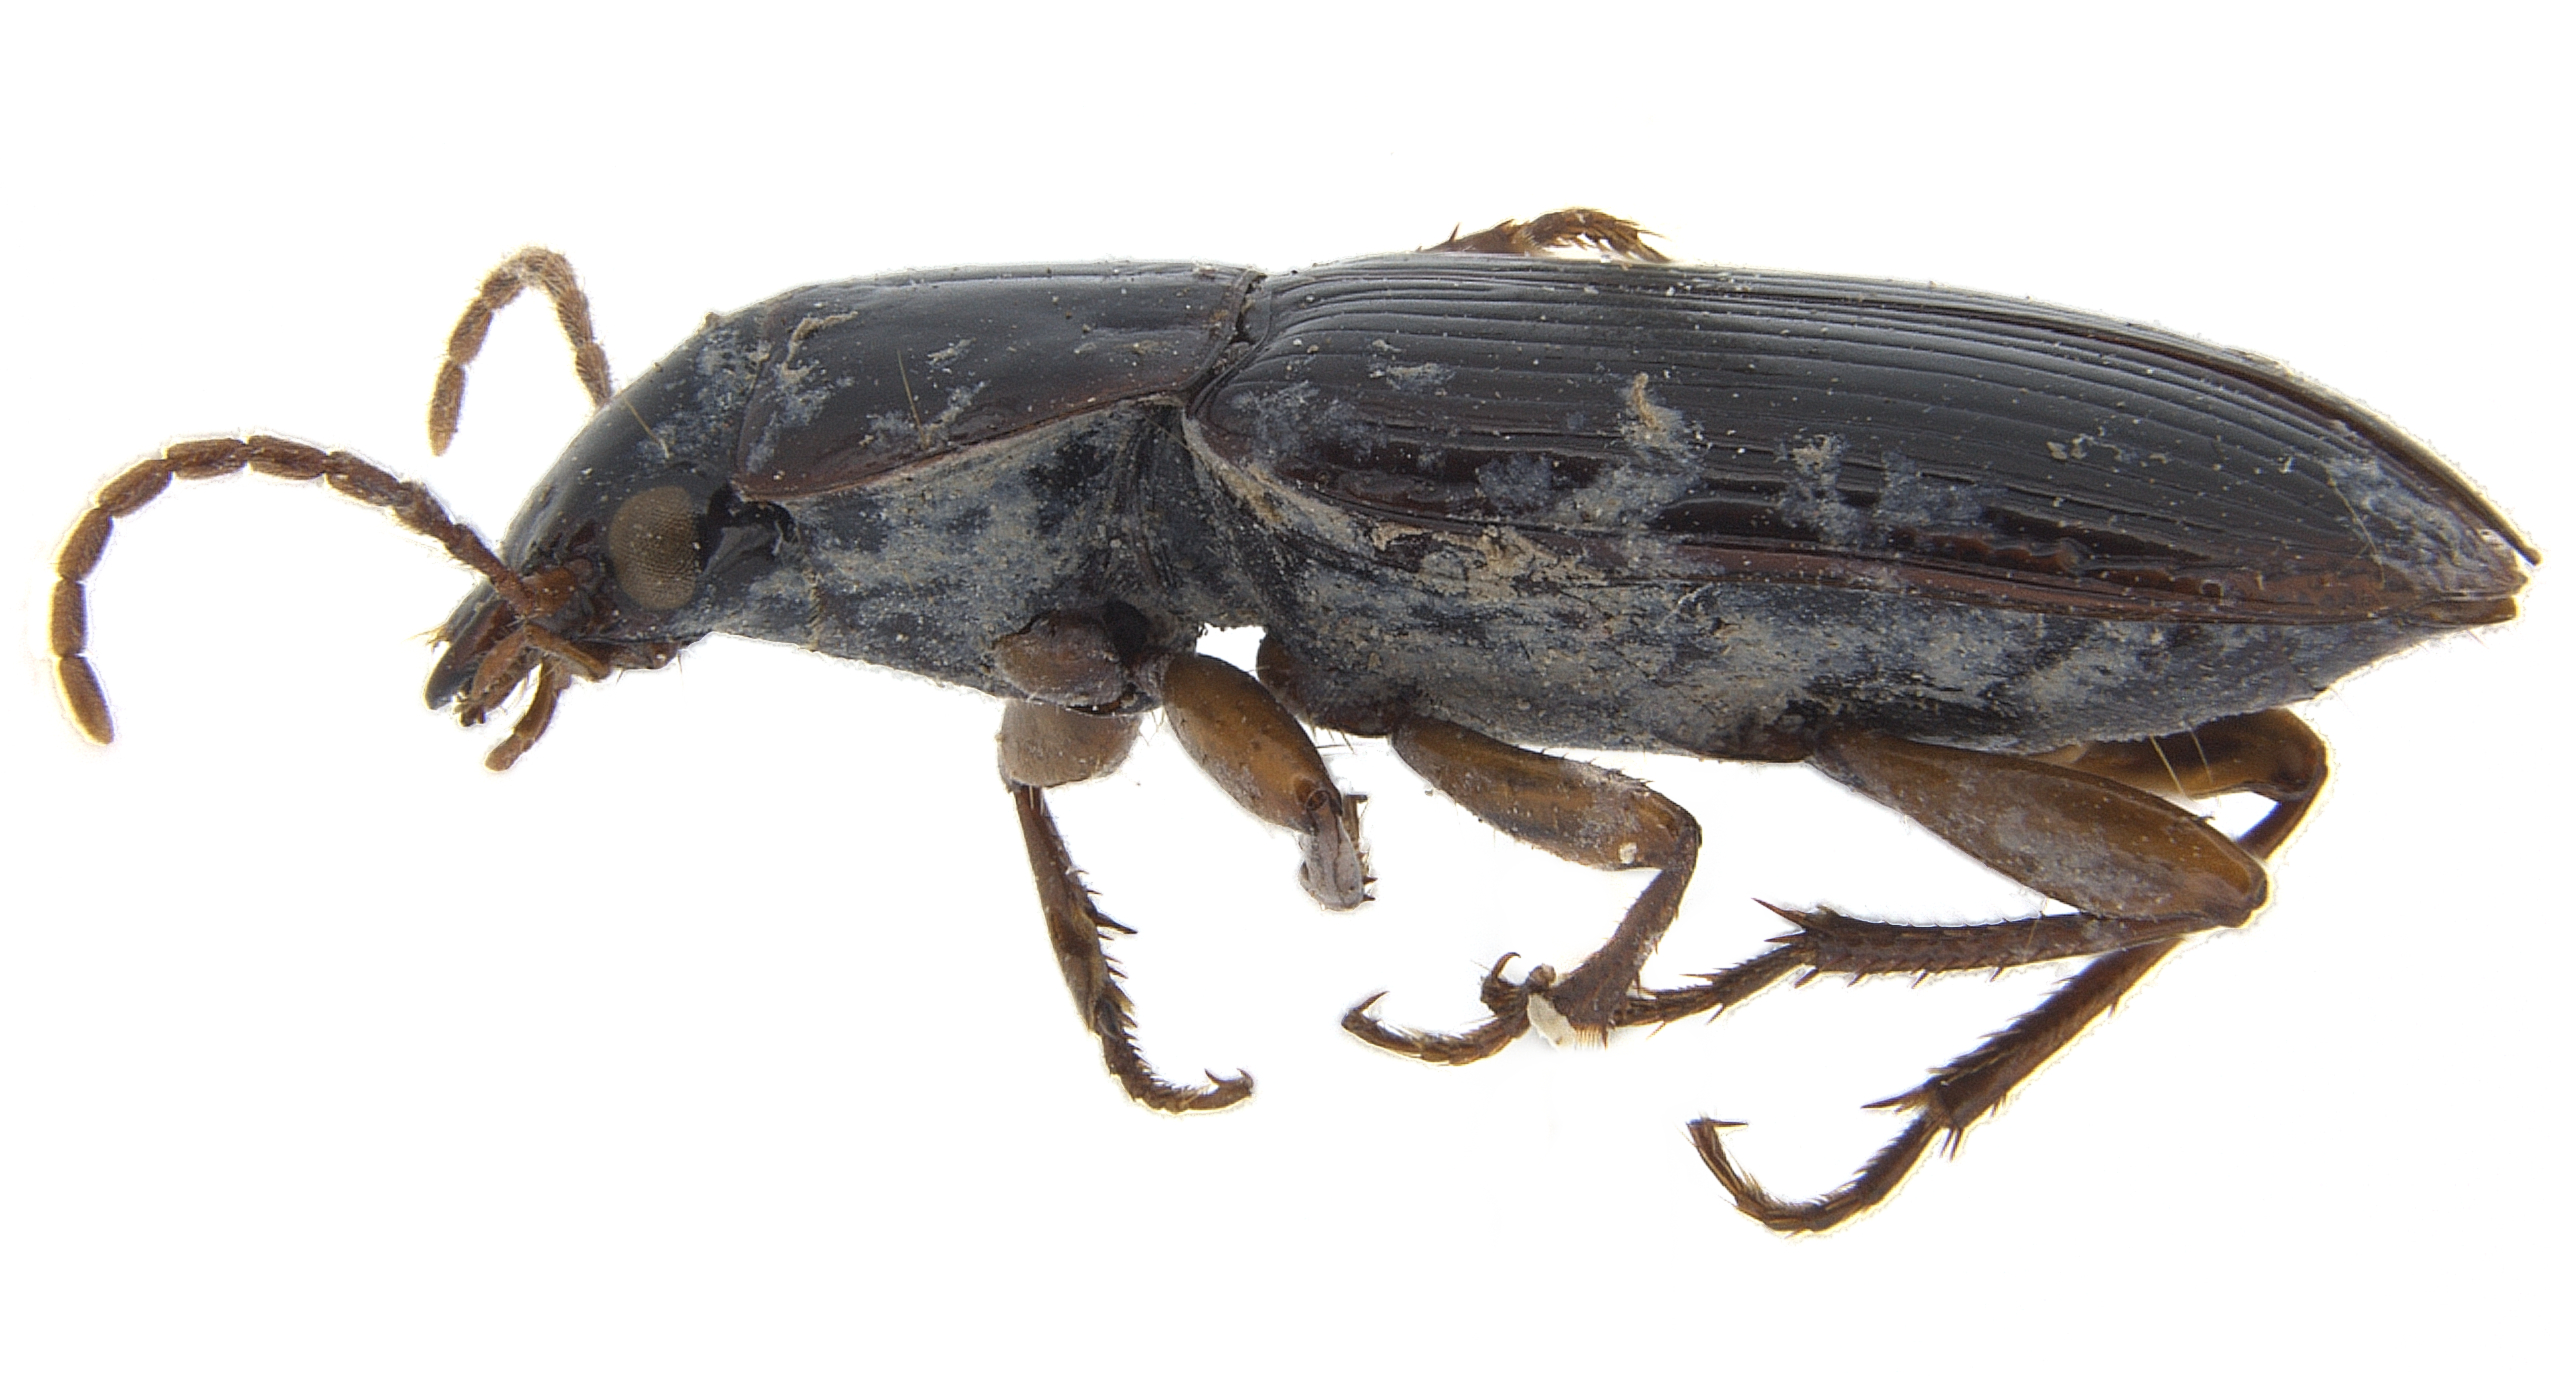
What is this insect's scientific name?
Trichotichnus autumnalis
